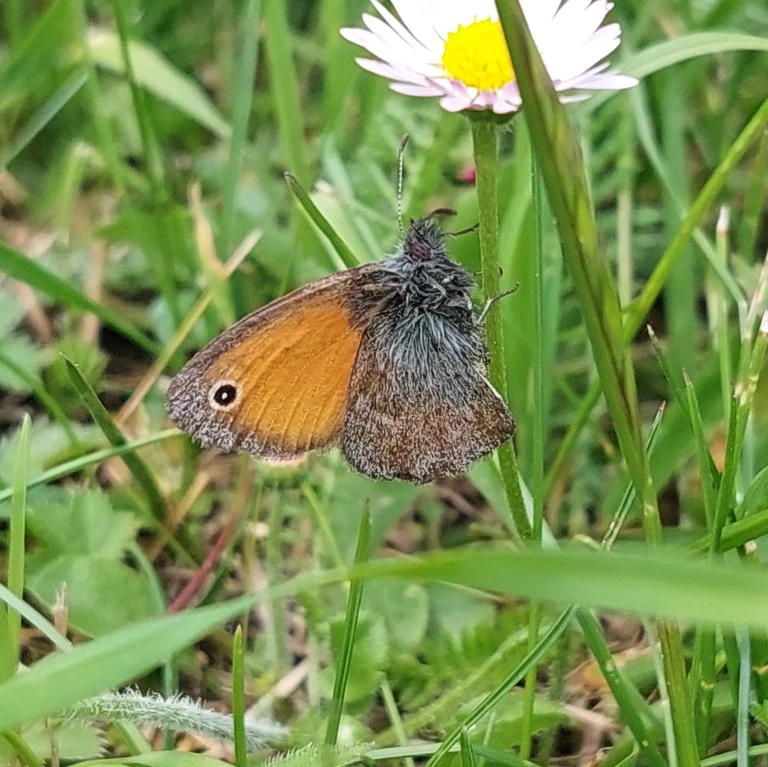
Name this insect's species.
Coenonympha pamphilus
